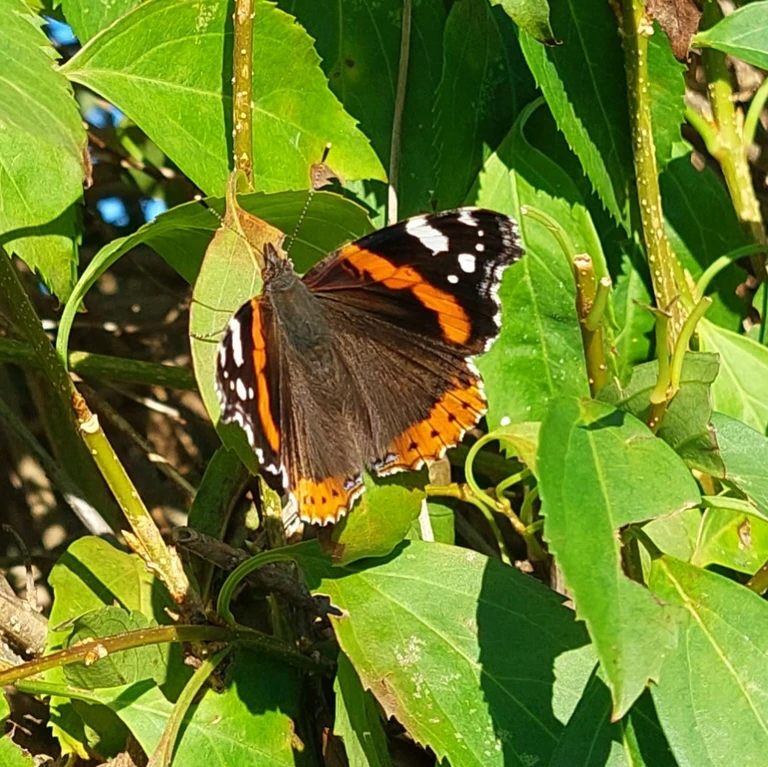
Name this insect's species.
Vanessa atalanta
